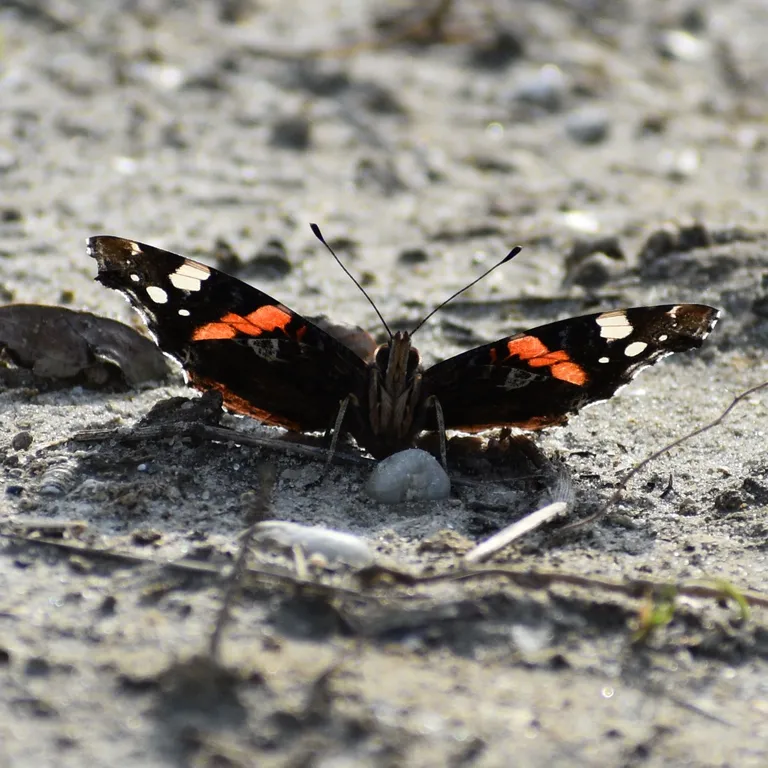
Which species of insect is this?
Vanessa atalanta
